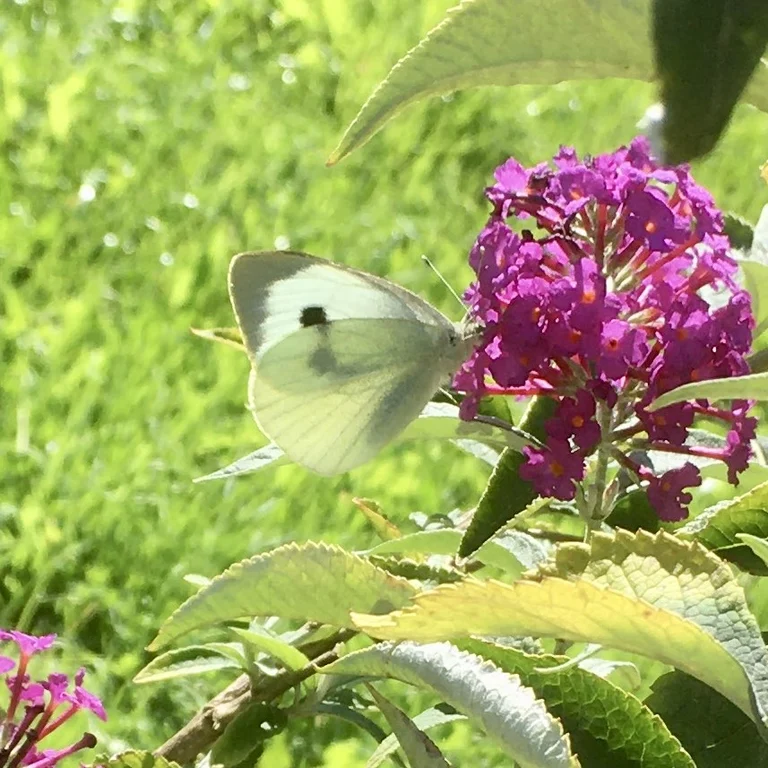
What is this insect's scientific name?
Pieris brassicae
